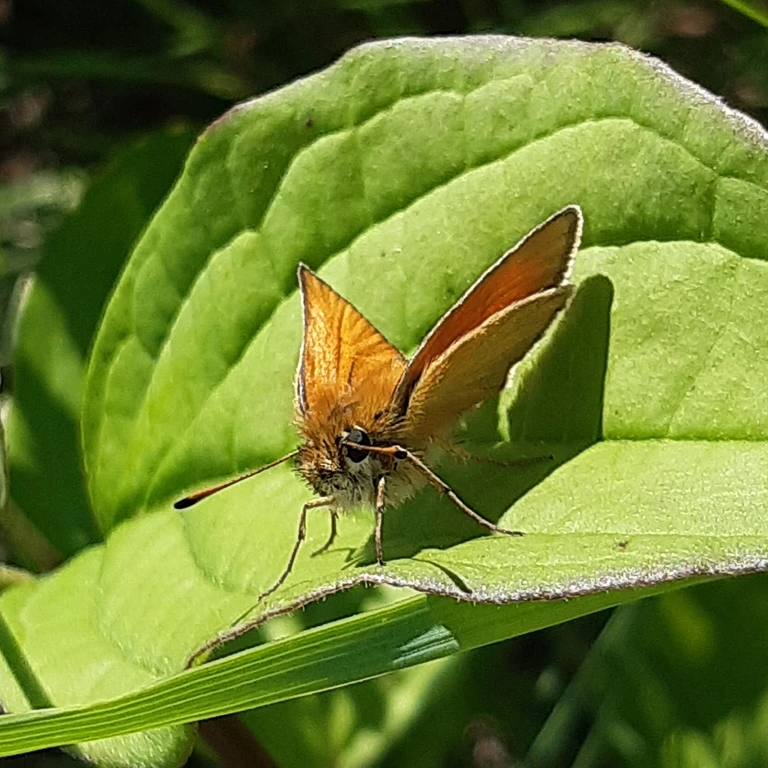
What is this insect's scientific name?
Thymelicus lineola
